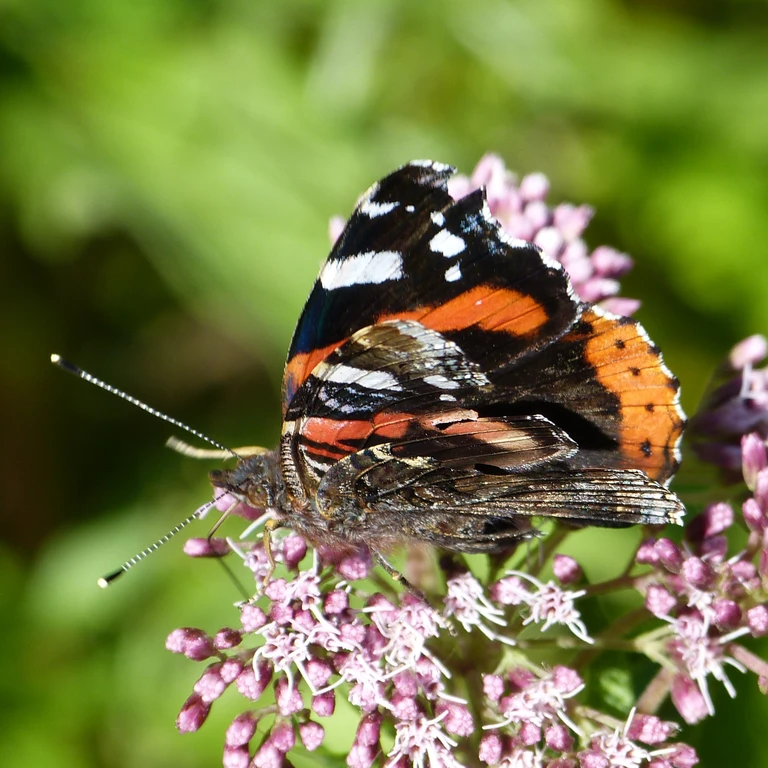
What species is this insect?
Vanessa atalanta
